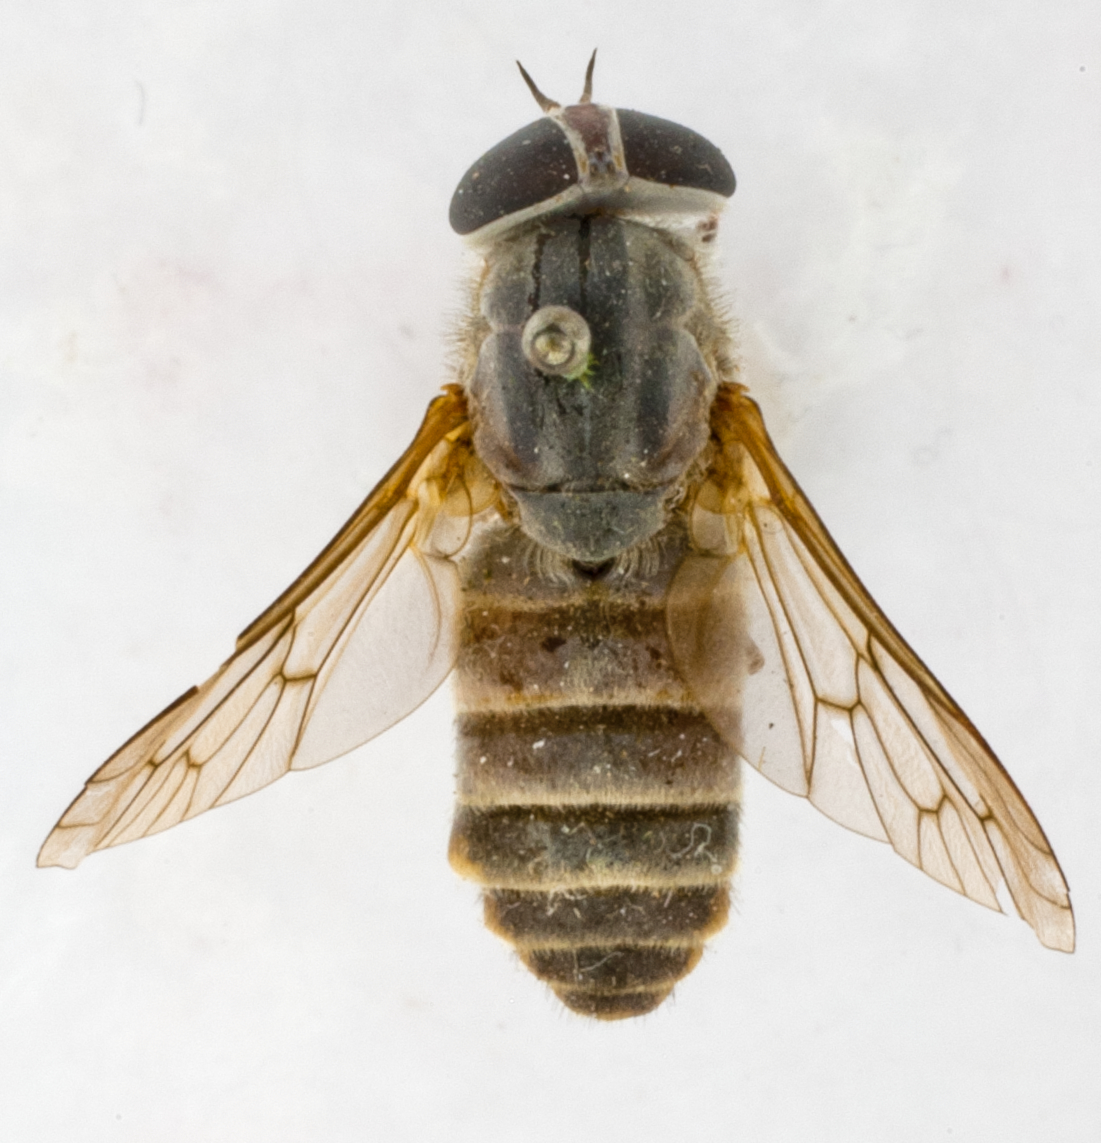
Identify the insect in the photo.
Apatolestes similis
